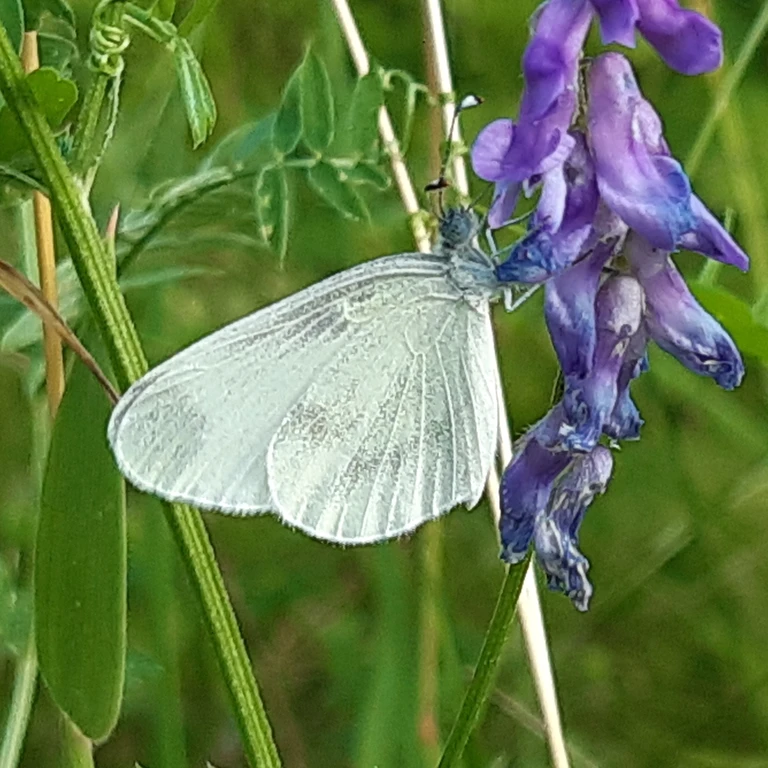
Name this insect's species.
Leptidea sinapis/juvernica
